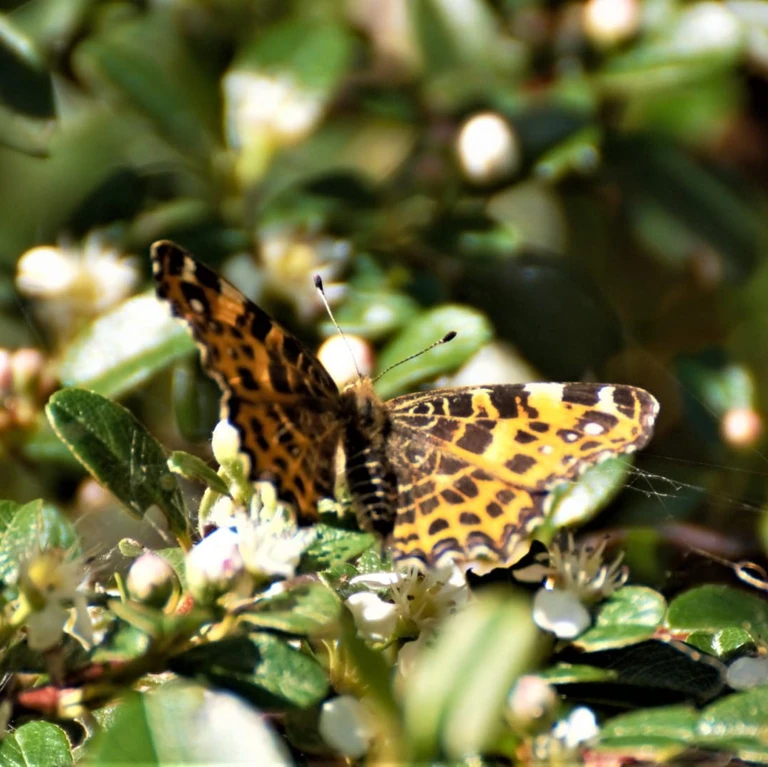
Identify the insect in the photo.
Araschnia levana
